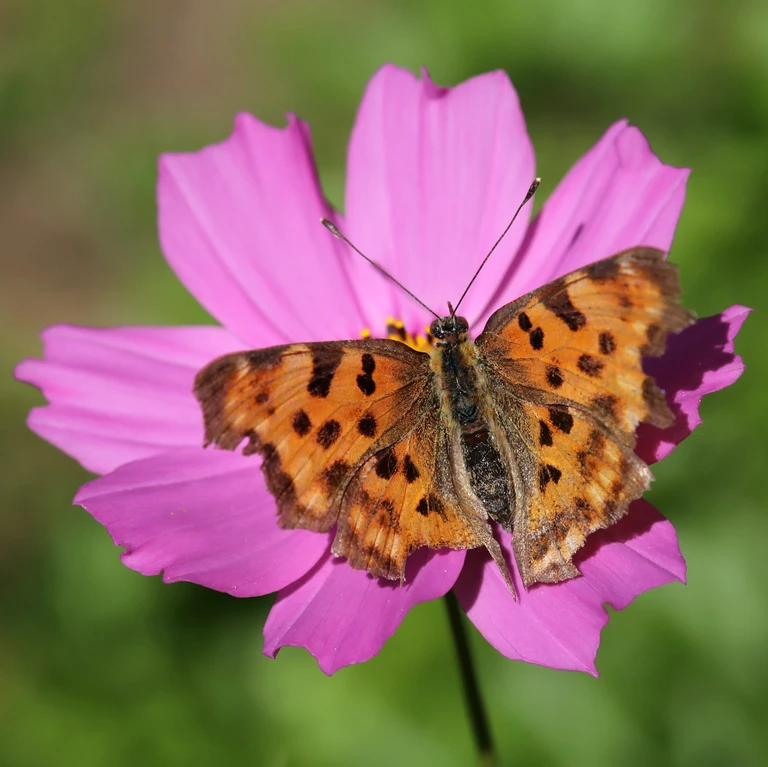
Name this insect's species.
Polygonia c-album
